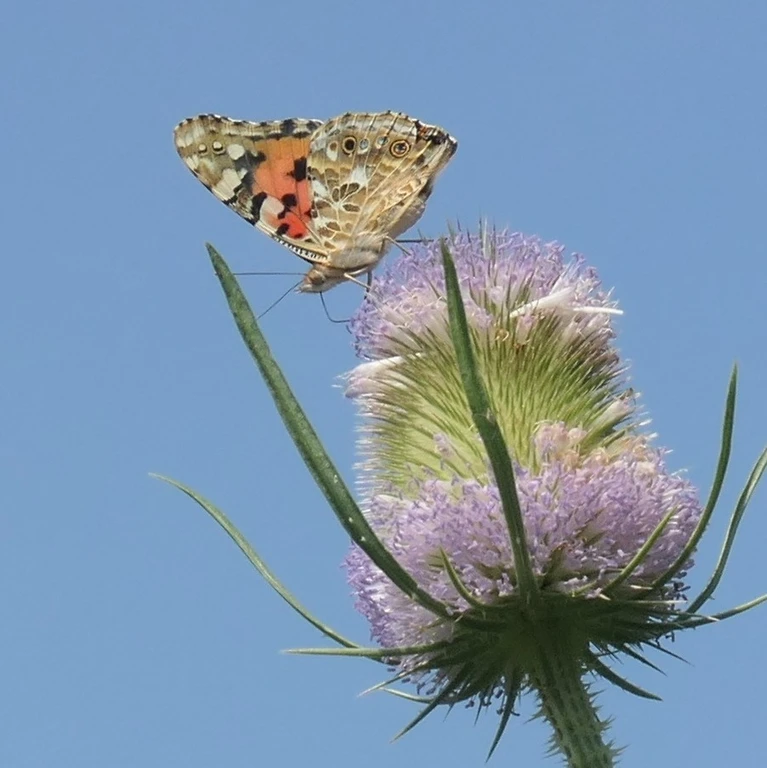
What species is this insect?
Vanessa cardui
